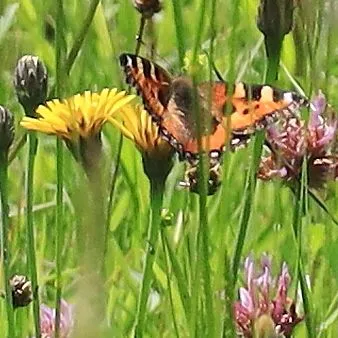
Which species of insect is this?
Aglais urticae
